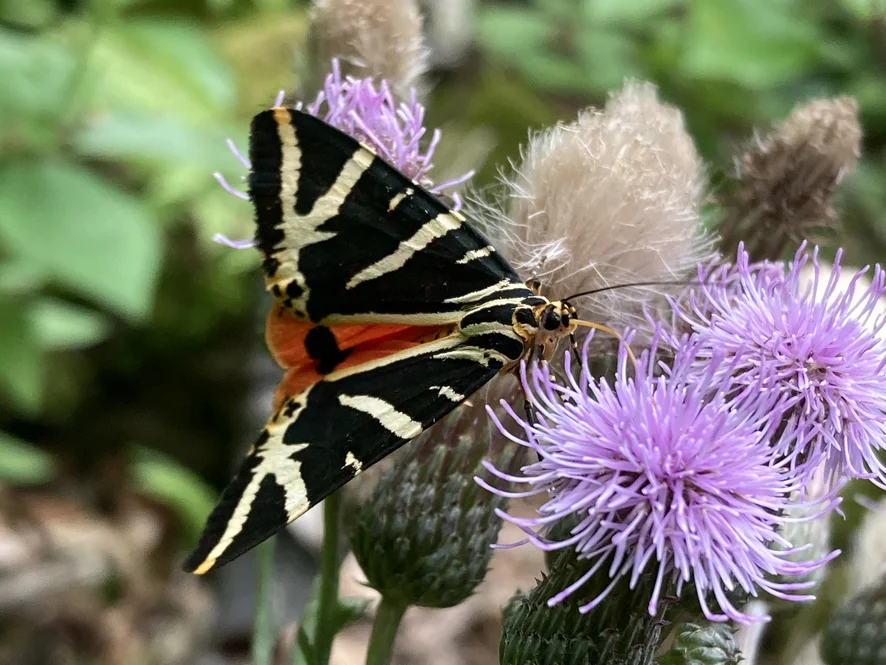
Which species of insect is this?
Euplagia quadripunctaria
